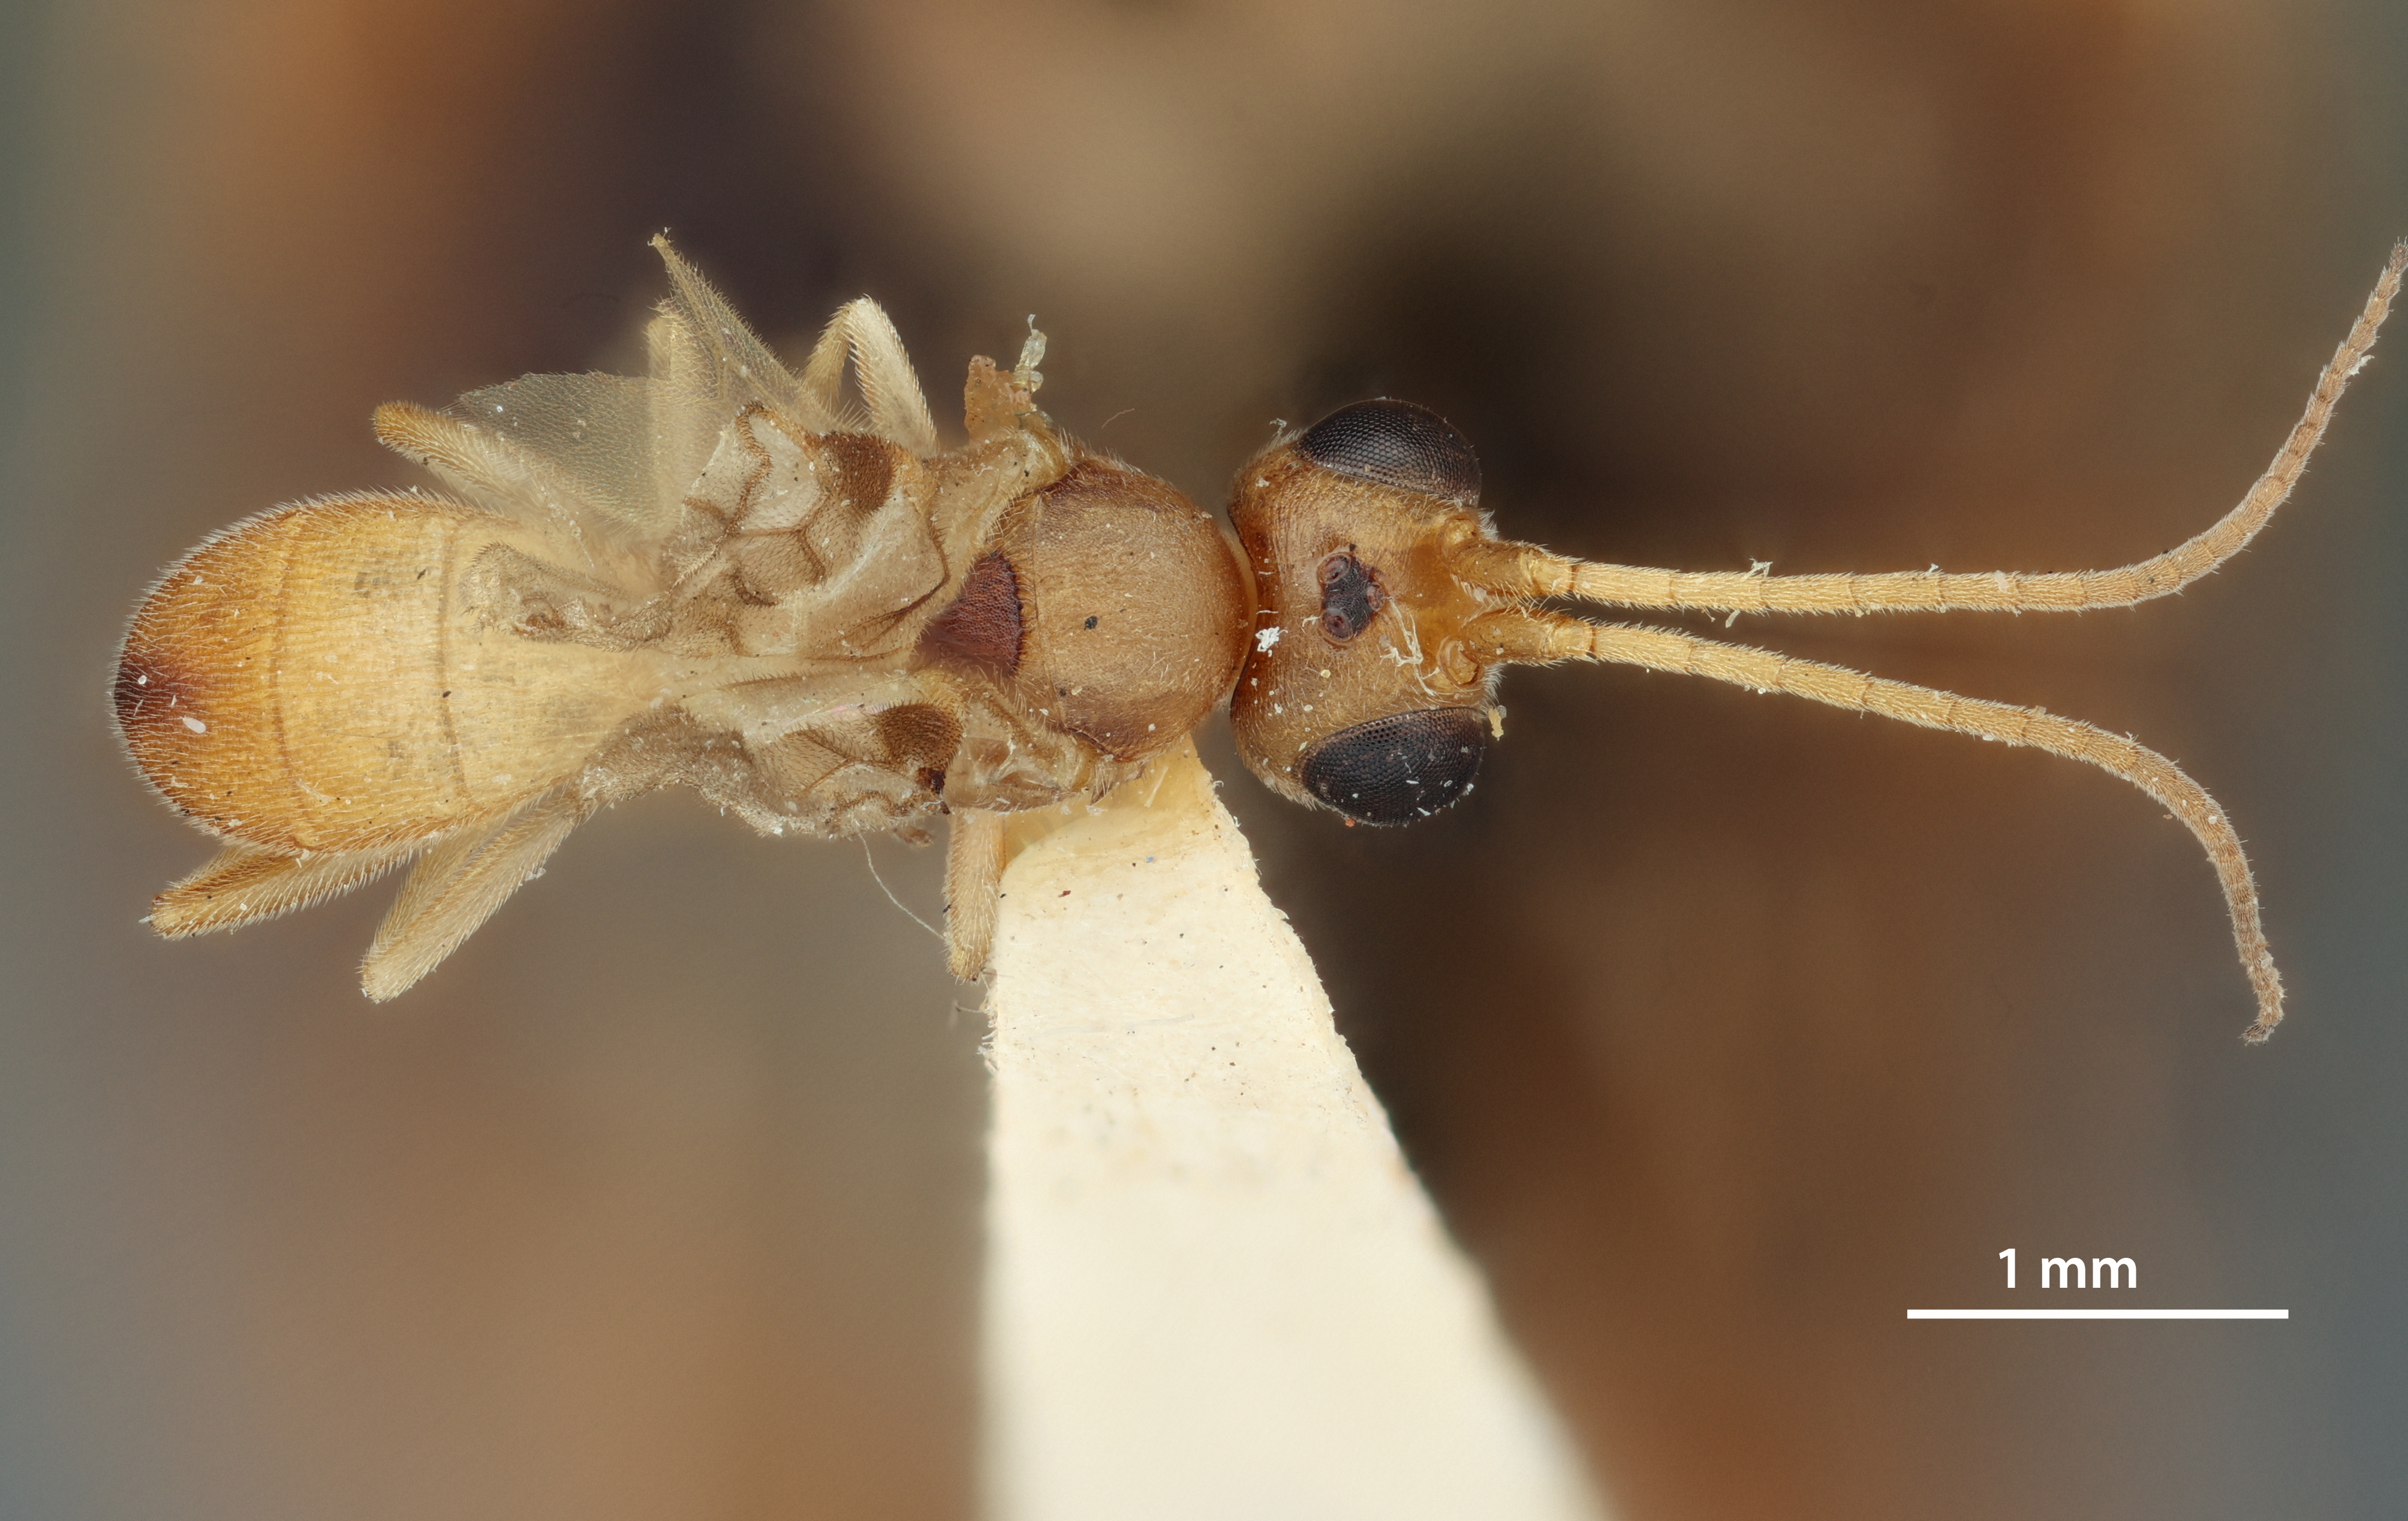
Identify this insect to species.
Phanerotoma texana
